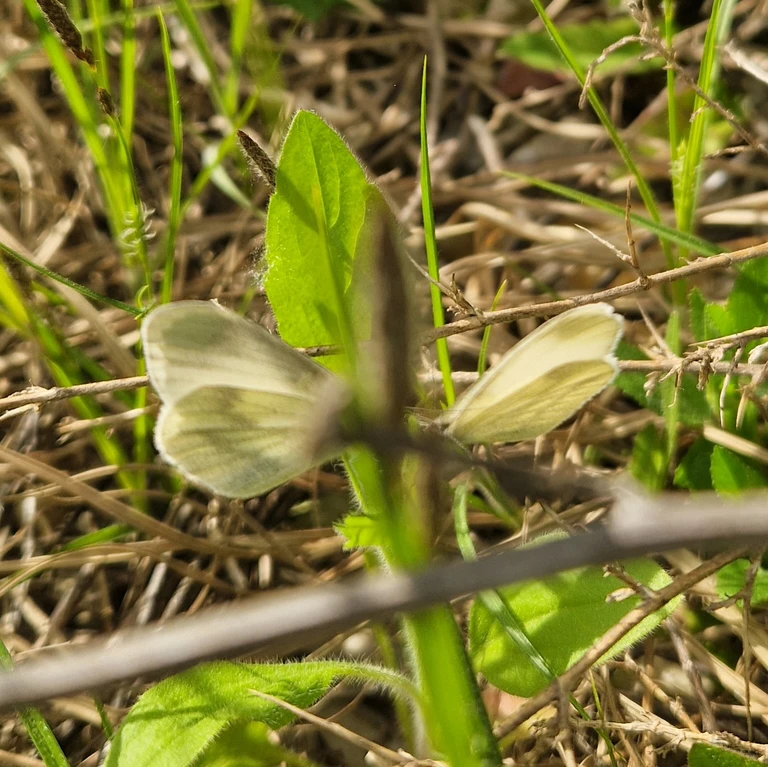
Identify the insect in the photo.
Leptidea sinapis/juvernica
